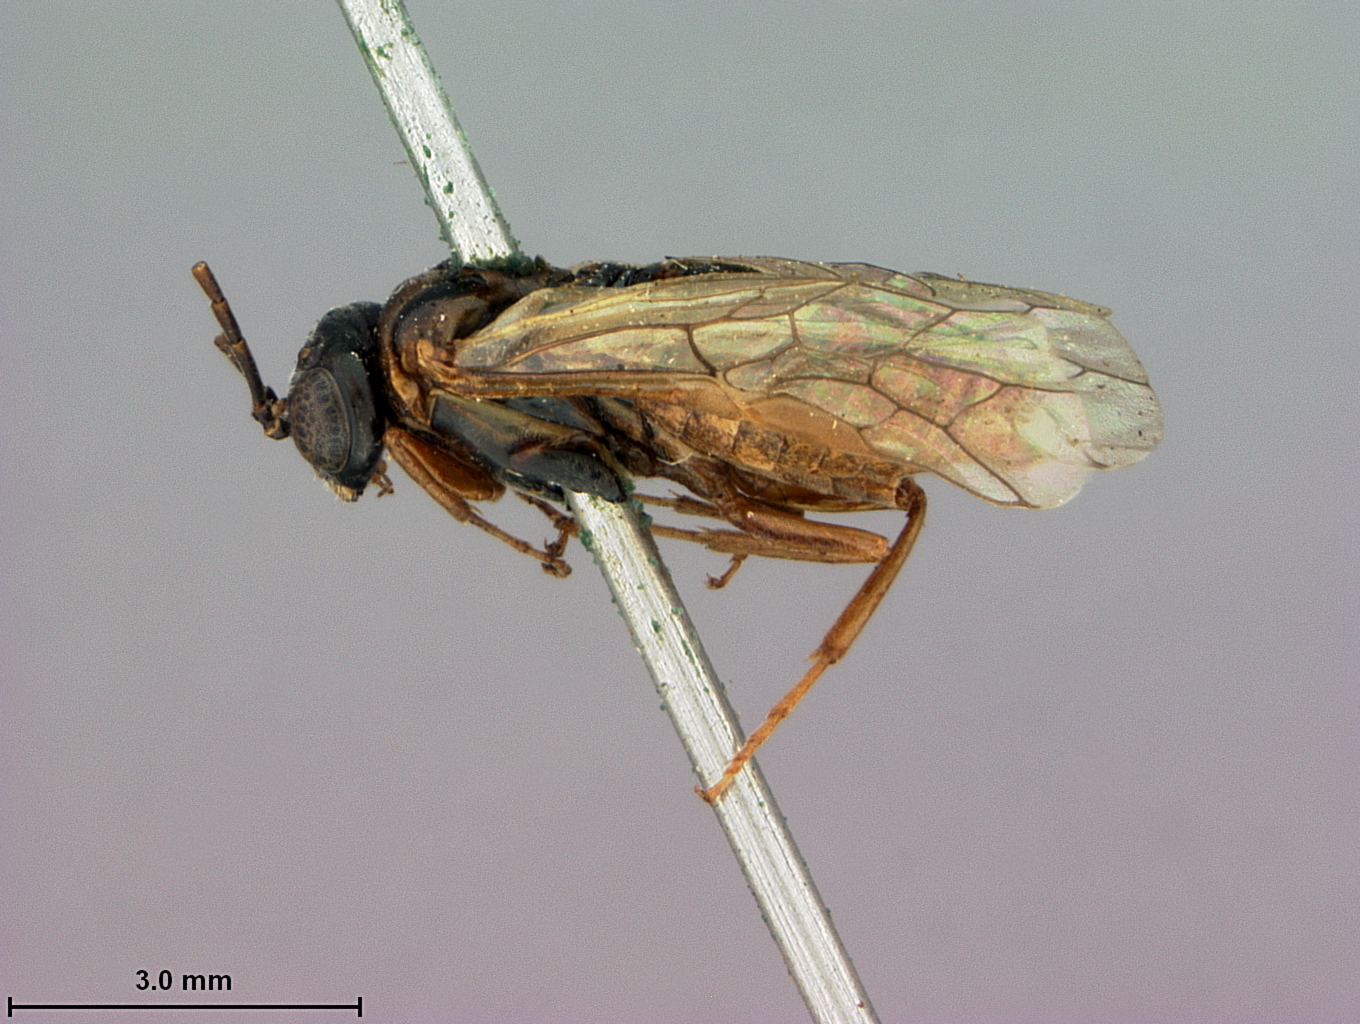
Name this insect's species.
Periclista xanthognatha
